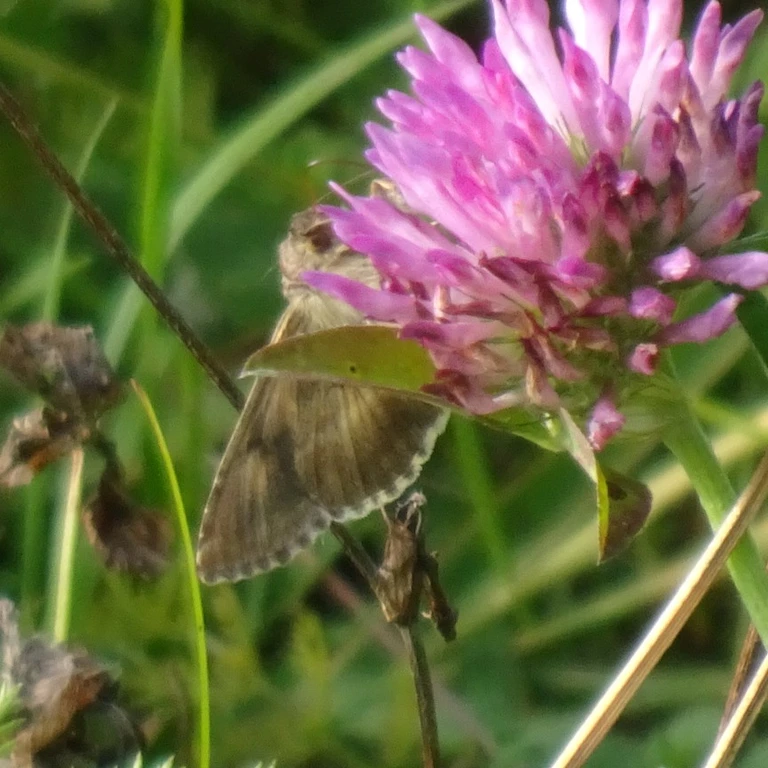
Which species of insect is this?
Autographa gamma
